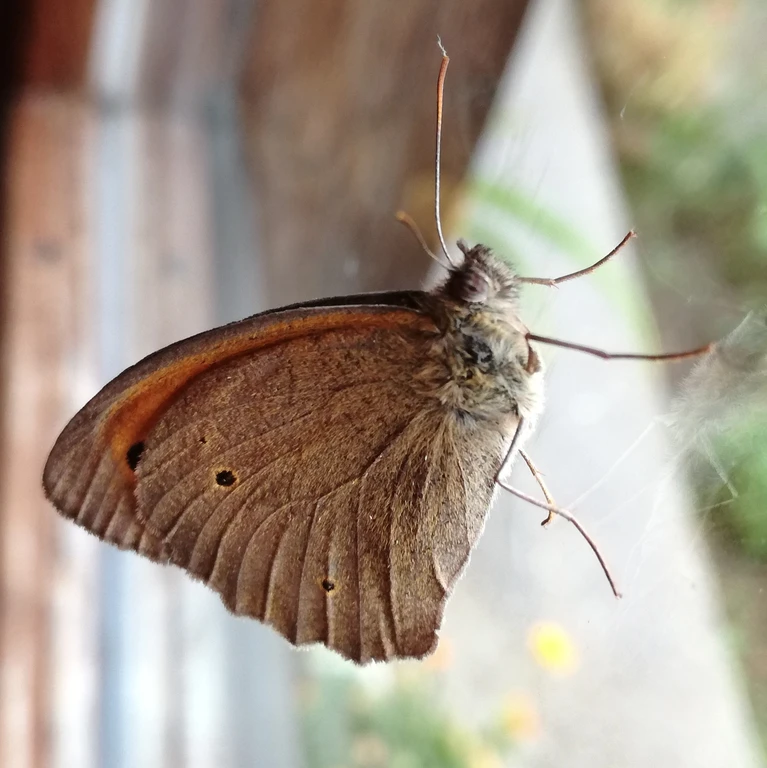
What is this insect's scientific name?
Maniola jurtina
